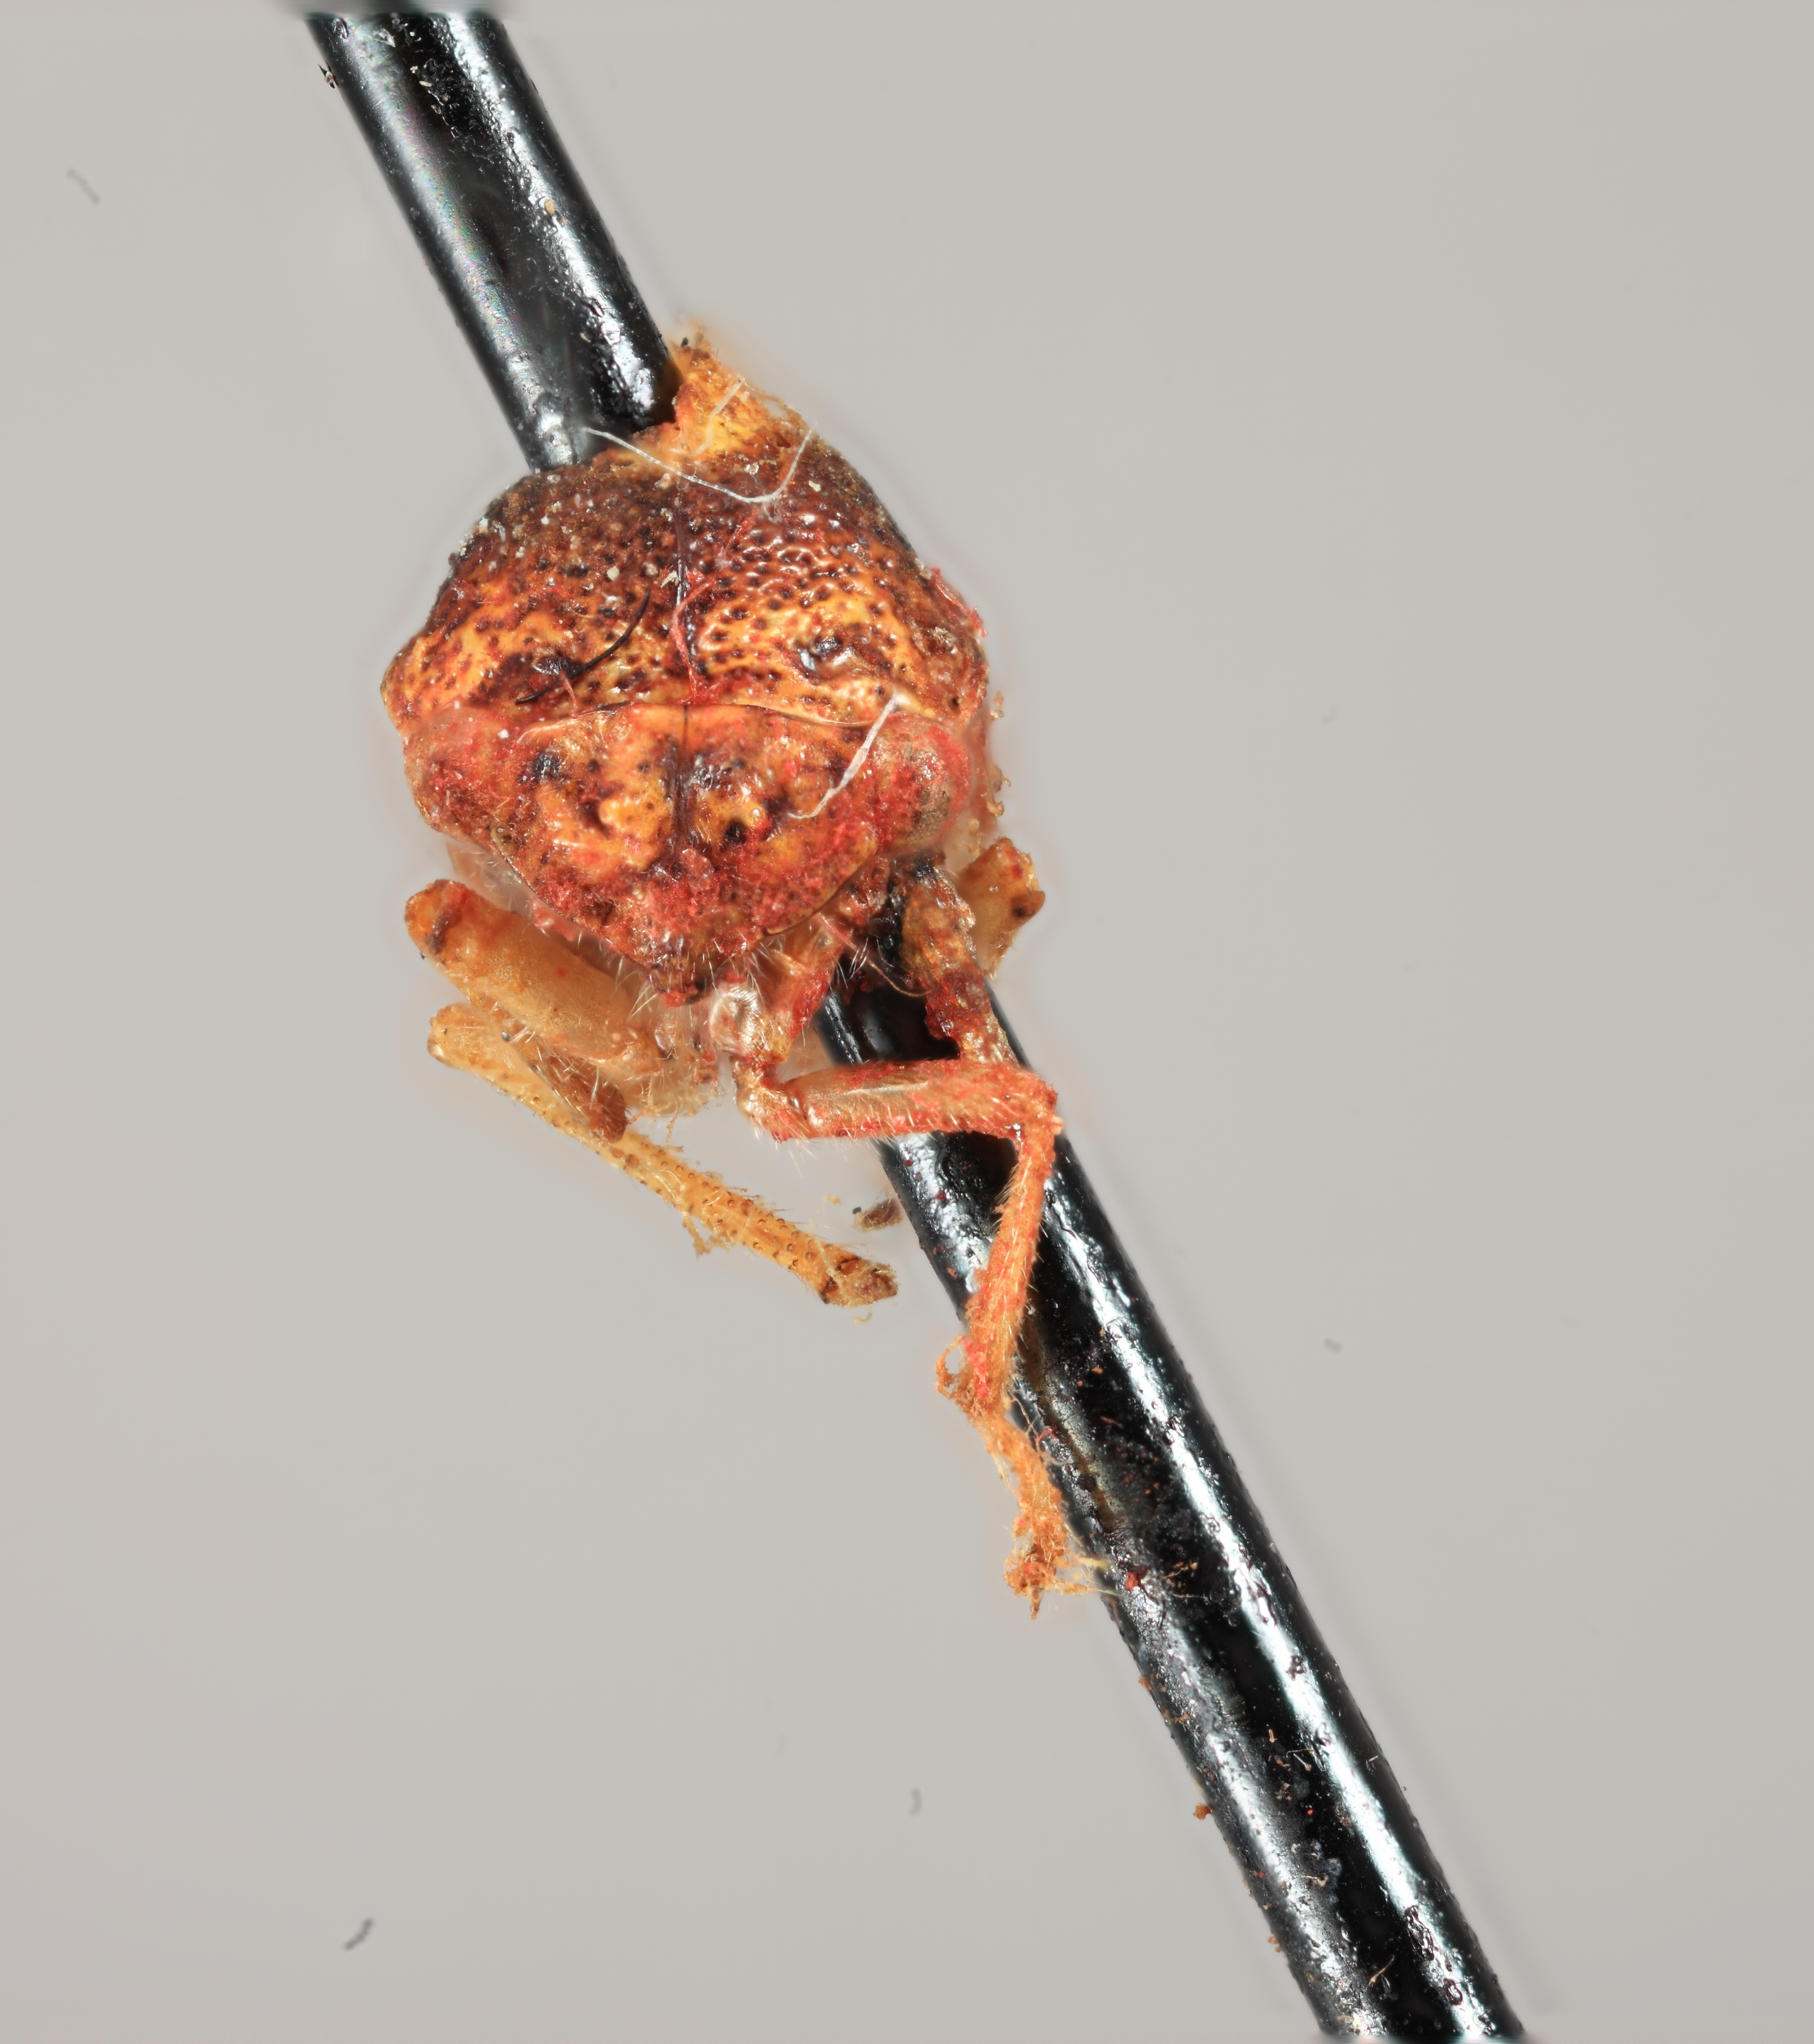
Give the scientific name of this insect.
Smilia querci
